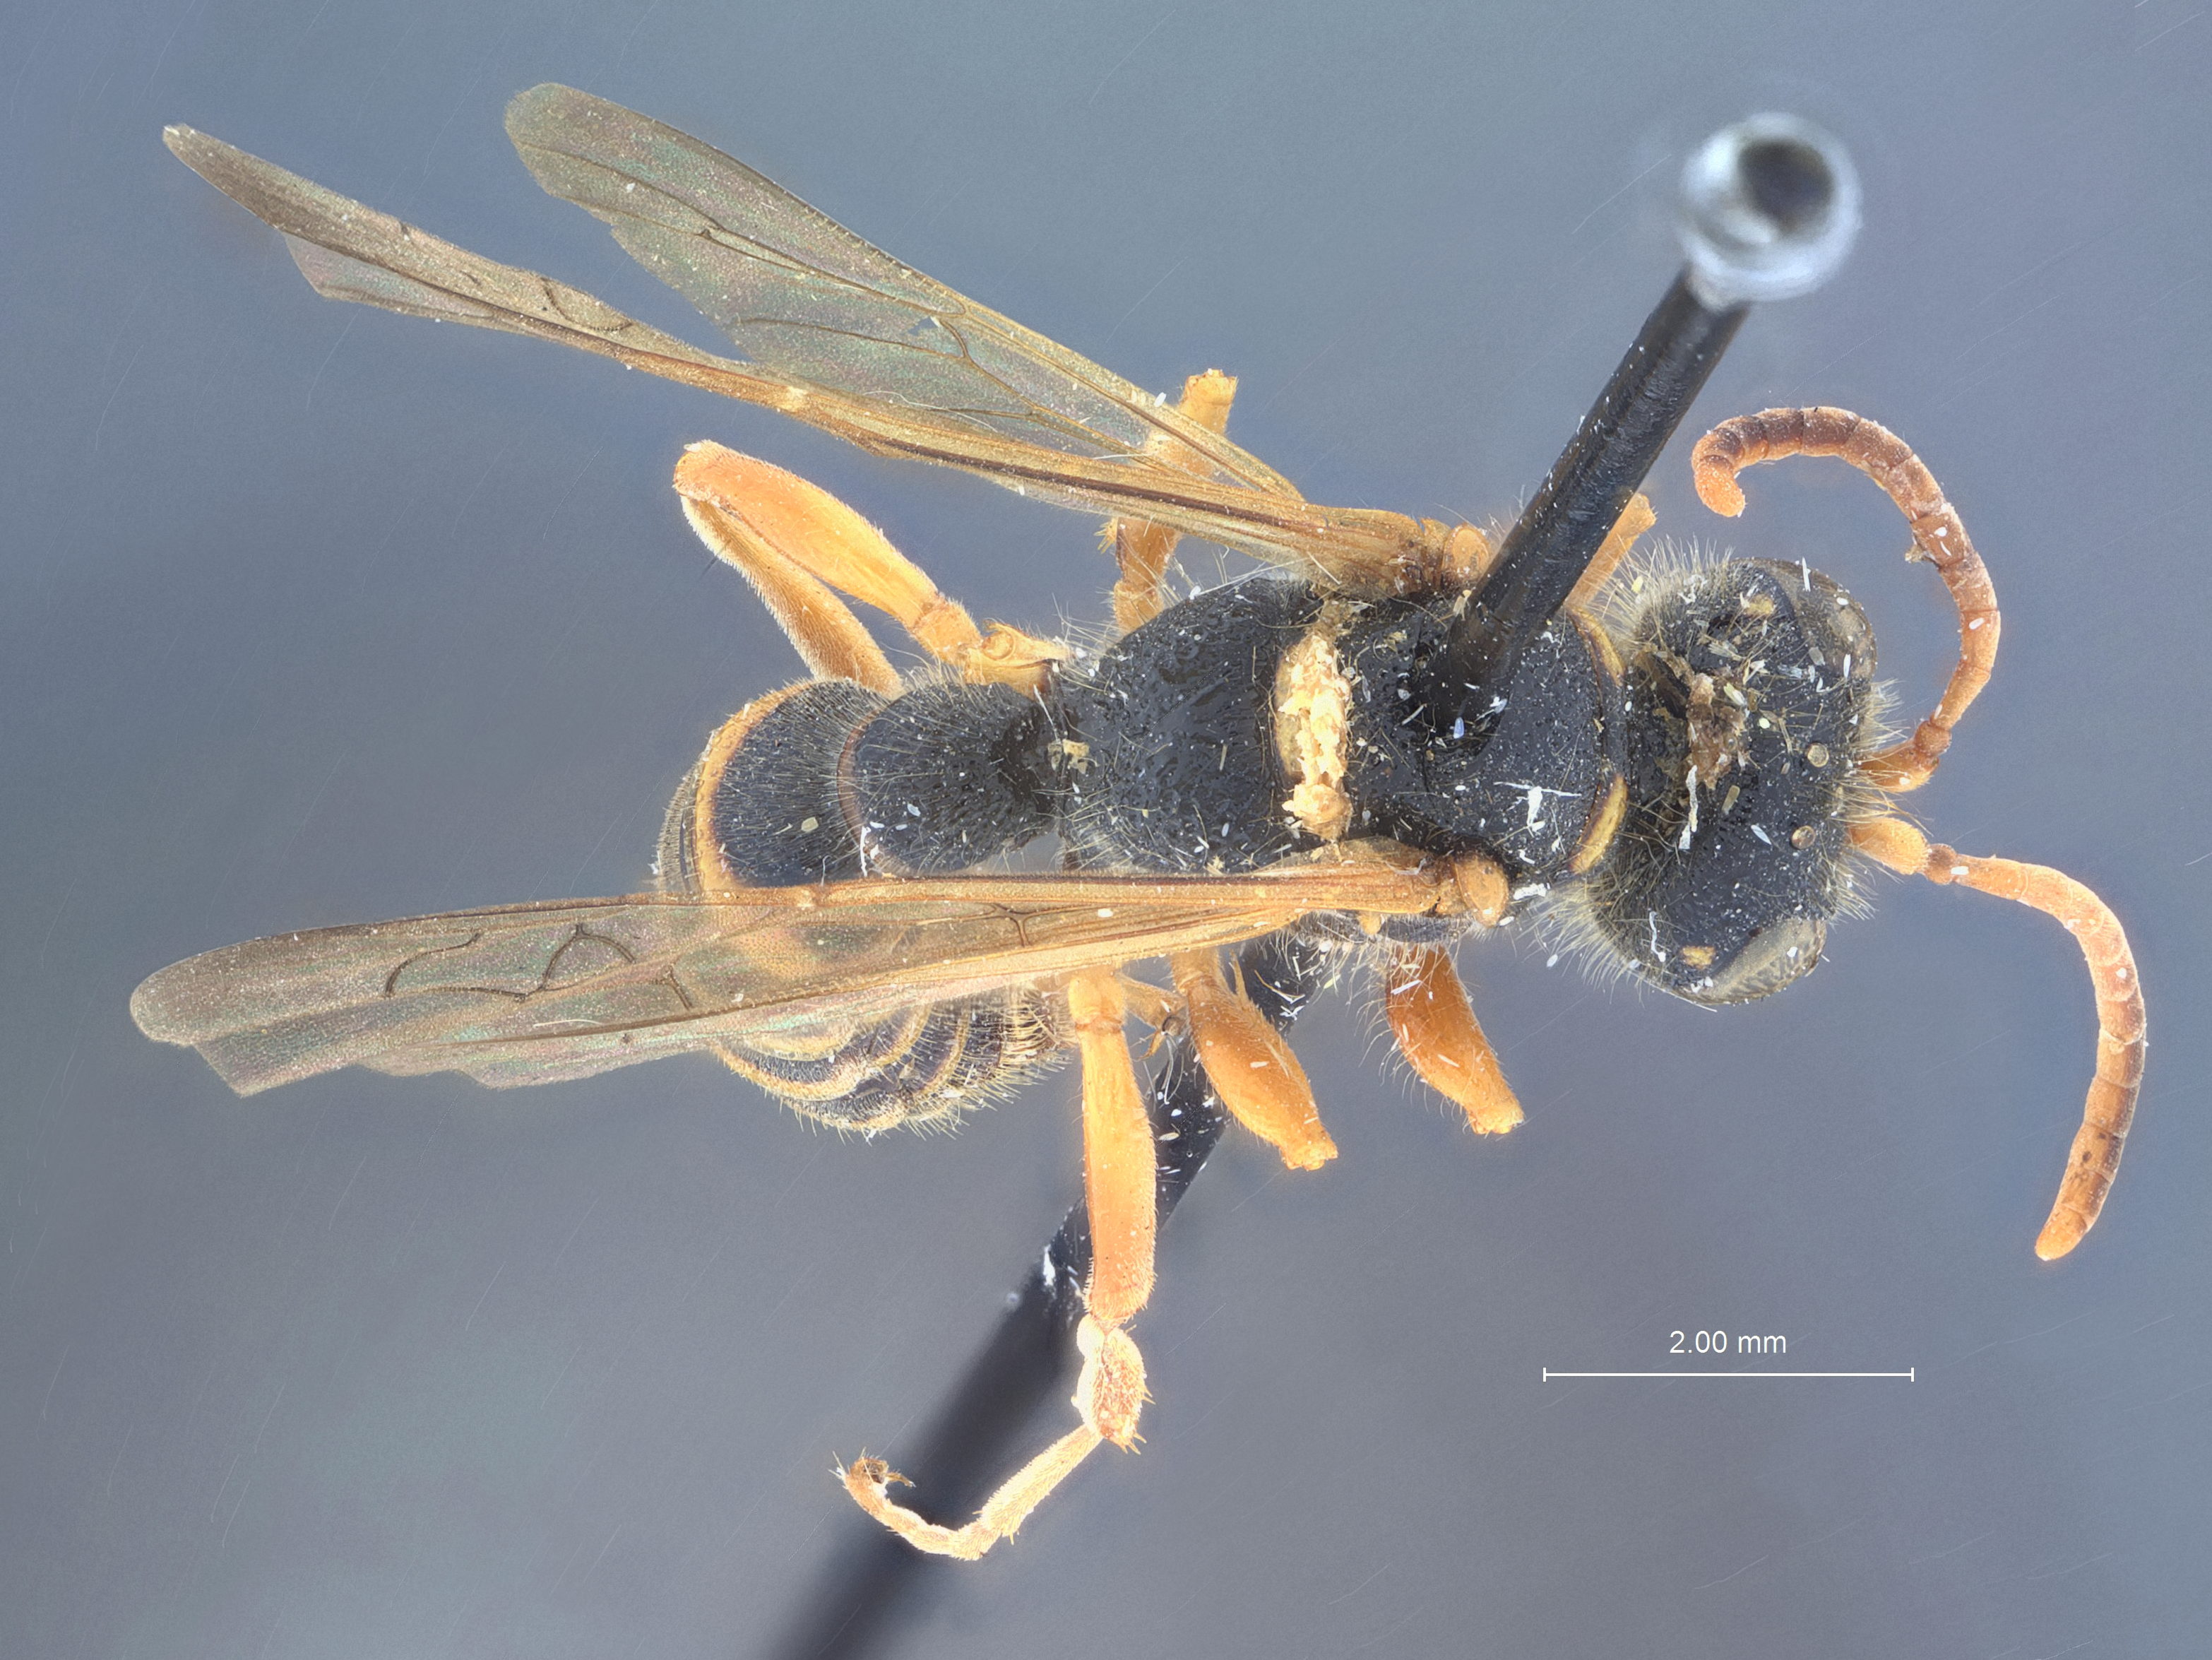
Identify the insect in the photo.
Cerceris szechuana
